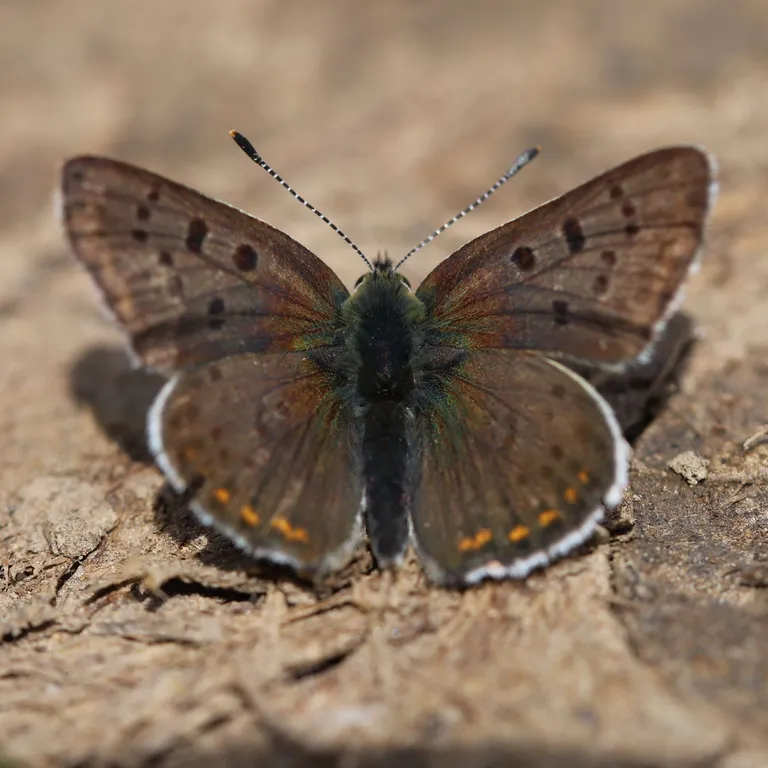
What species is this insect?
Lycaena tityrus (also Loweia tityrus)
